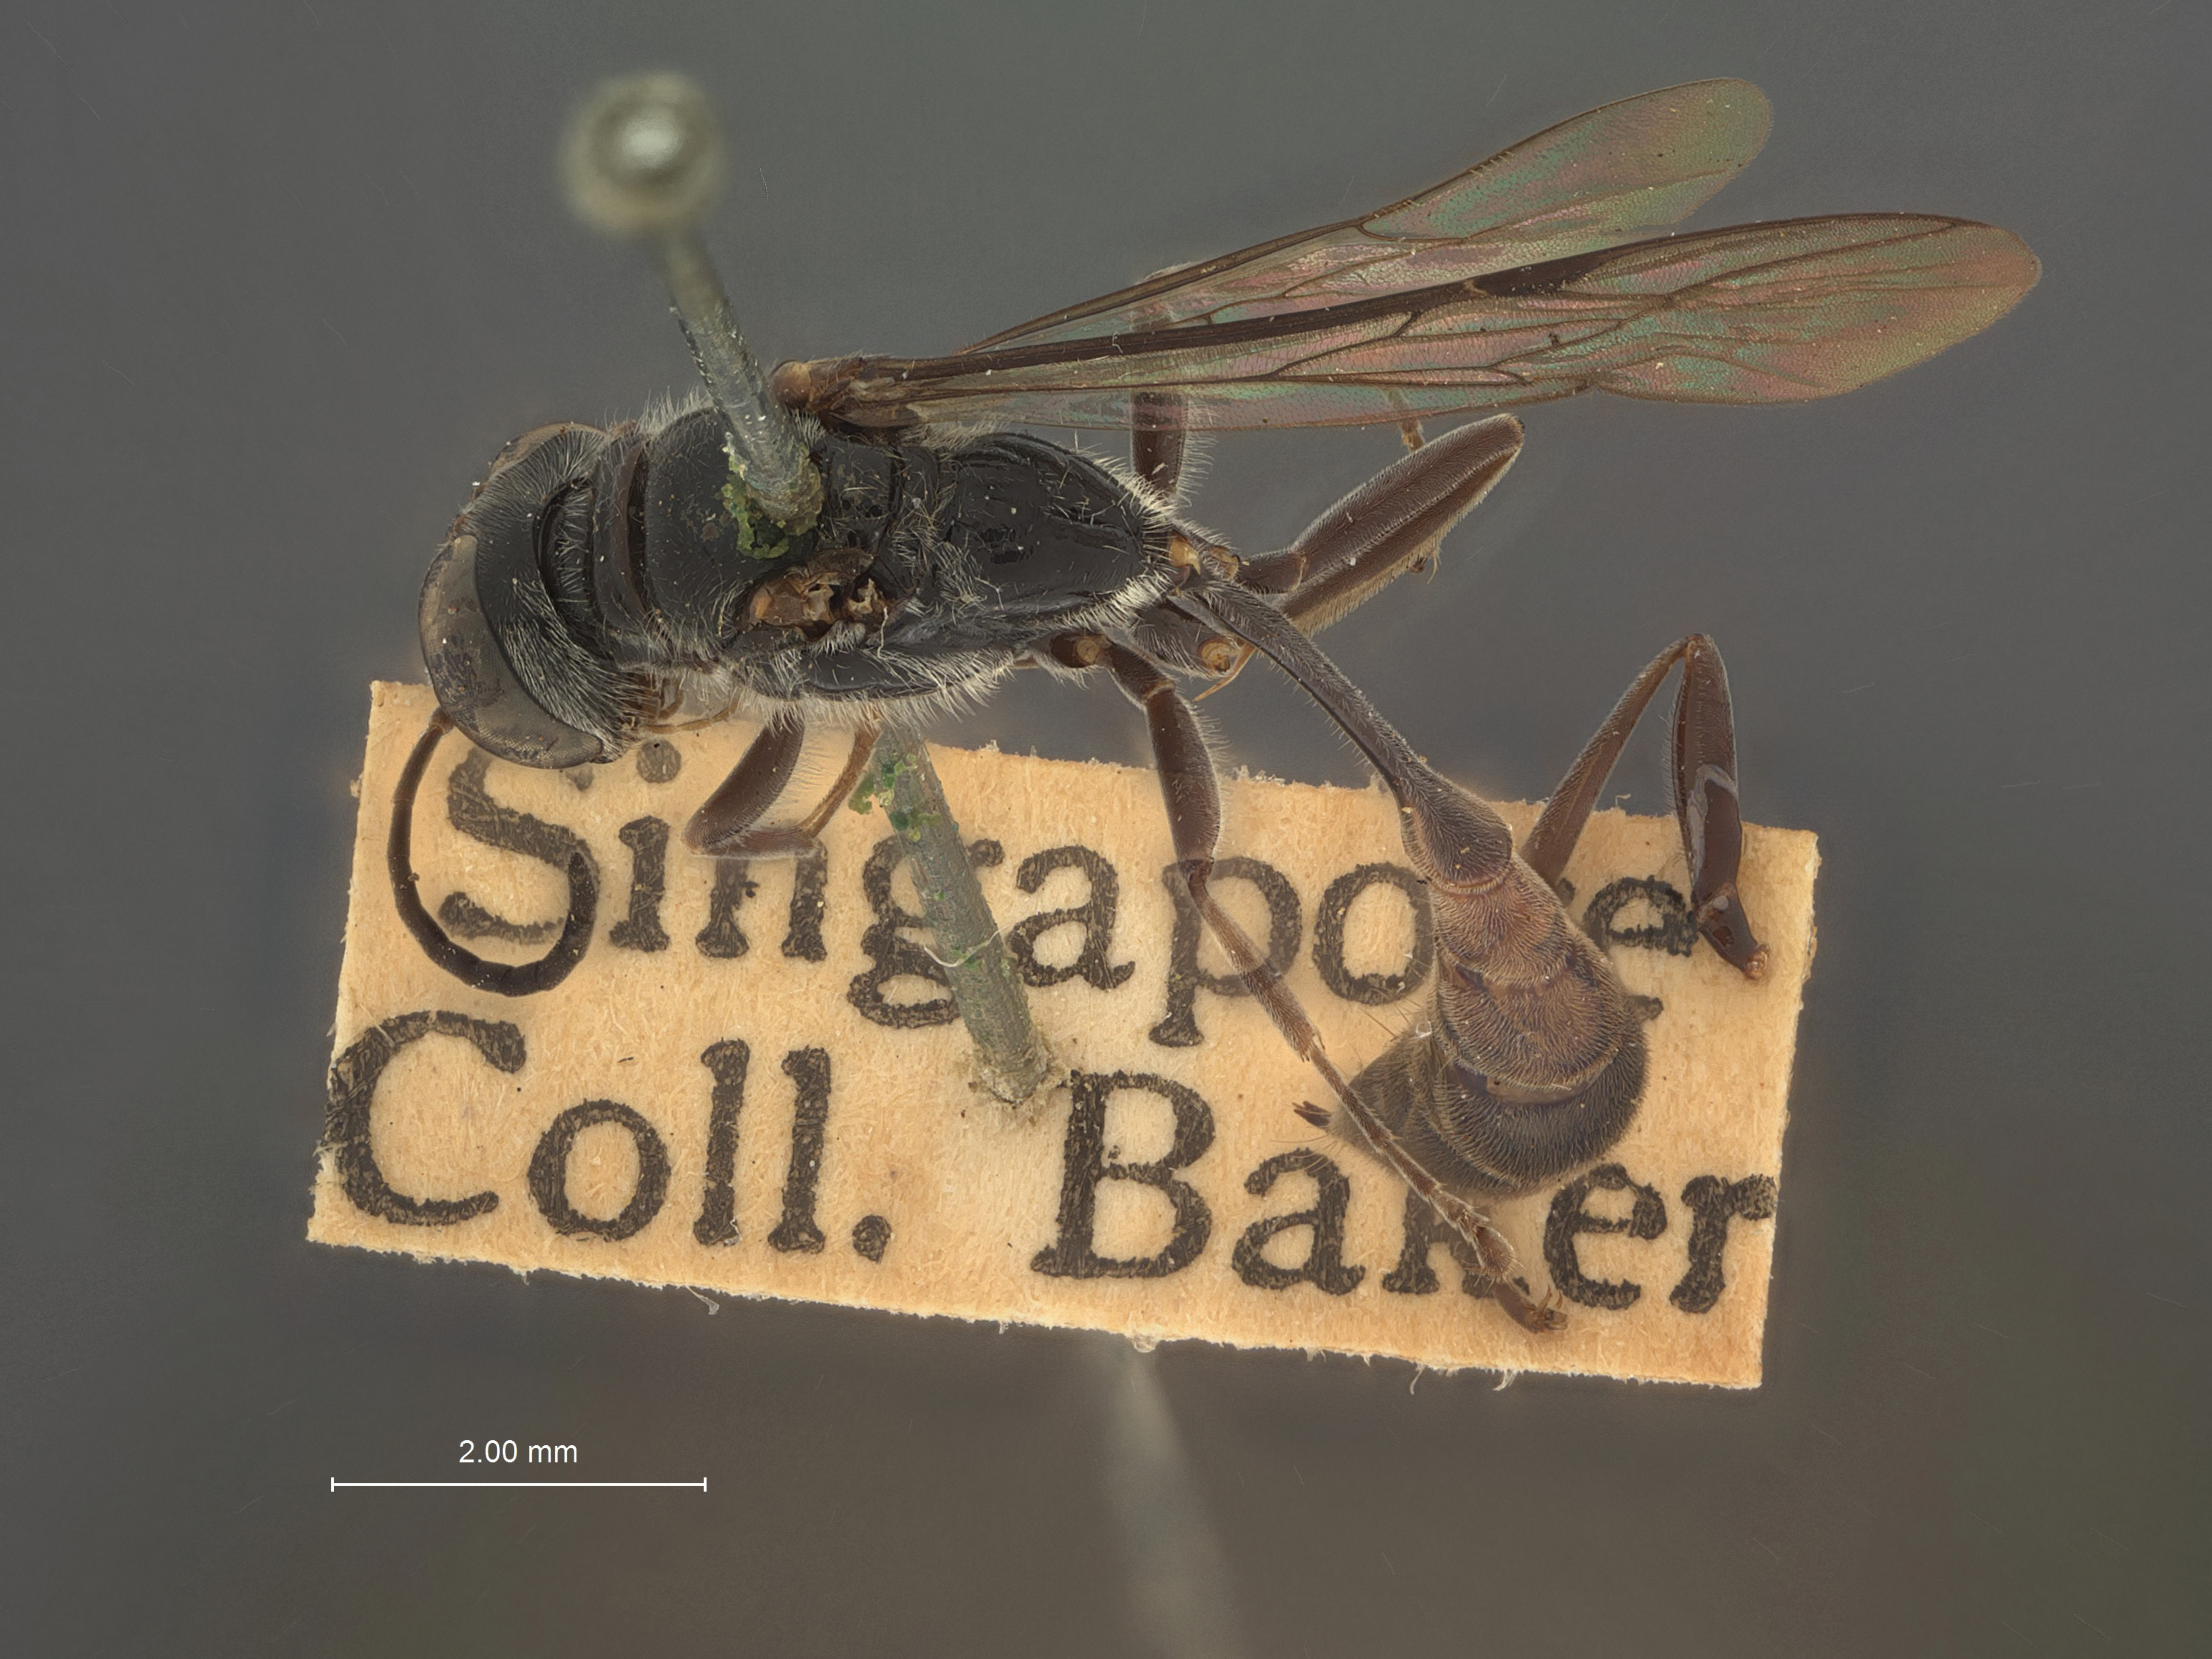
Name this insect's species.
Trypoxylon melanocorne
